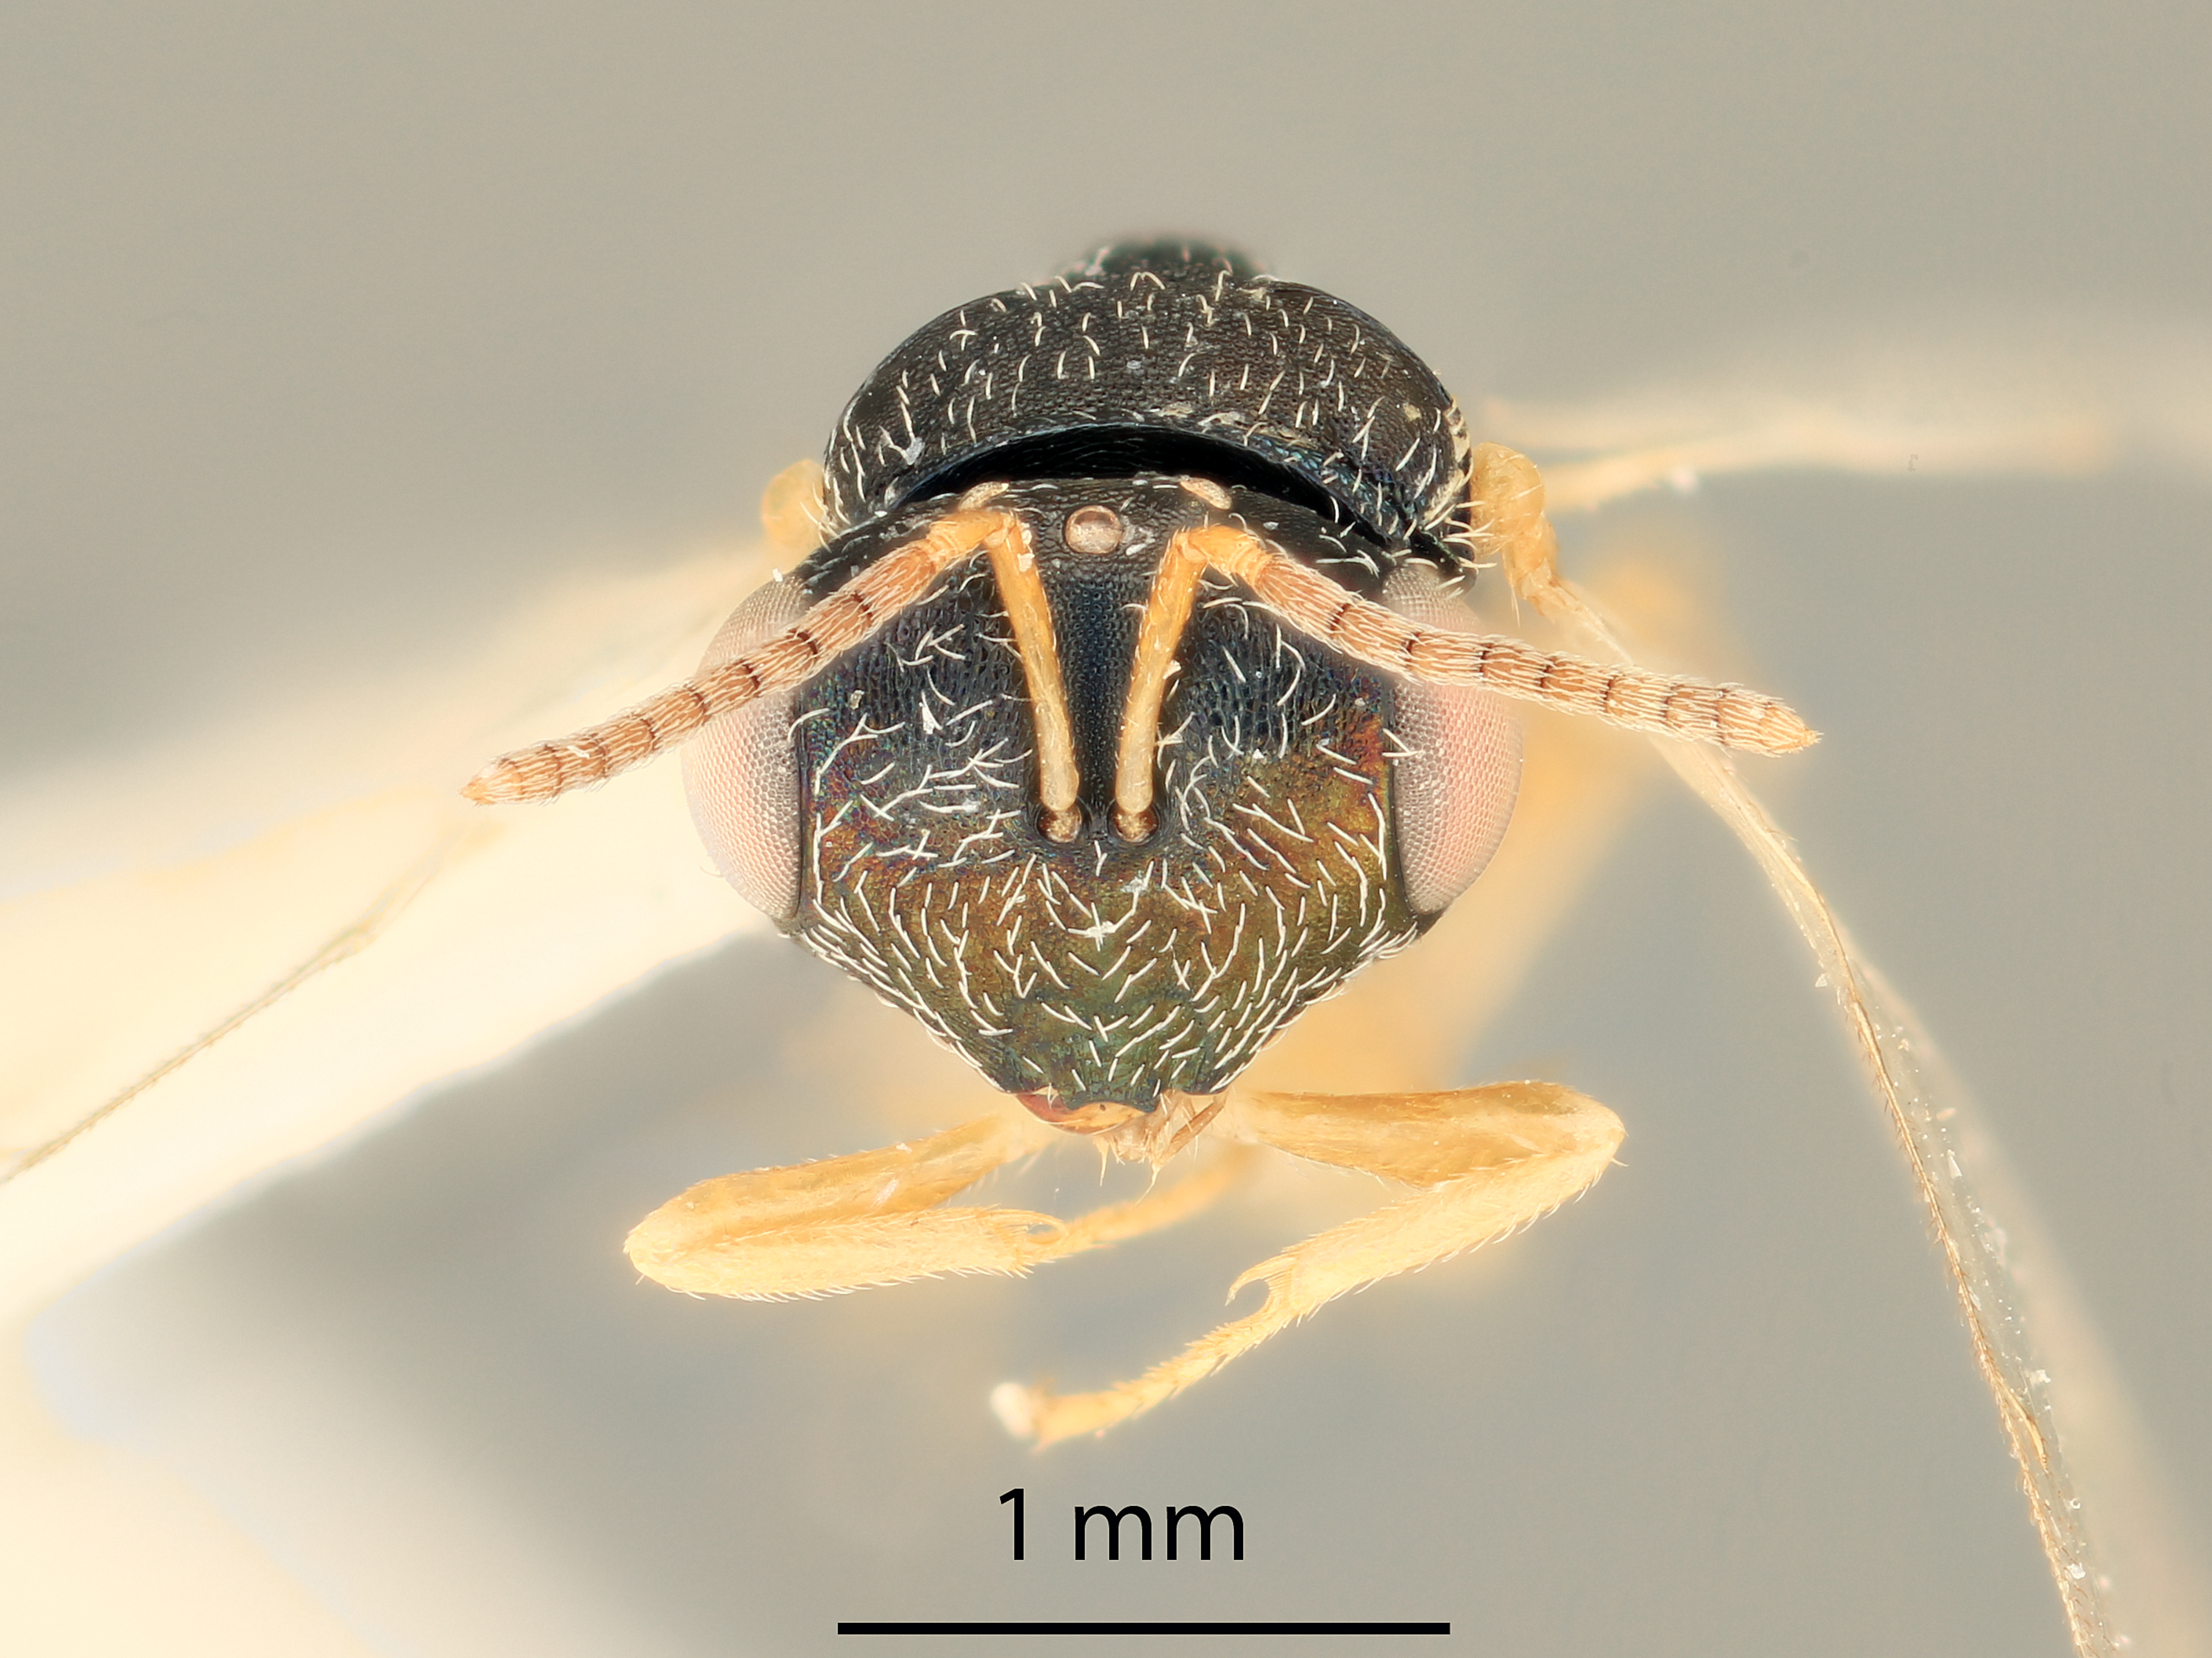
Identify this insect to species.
Jaliscoa nudipennis
